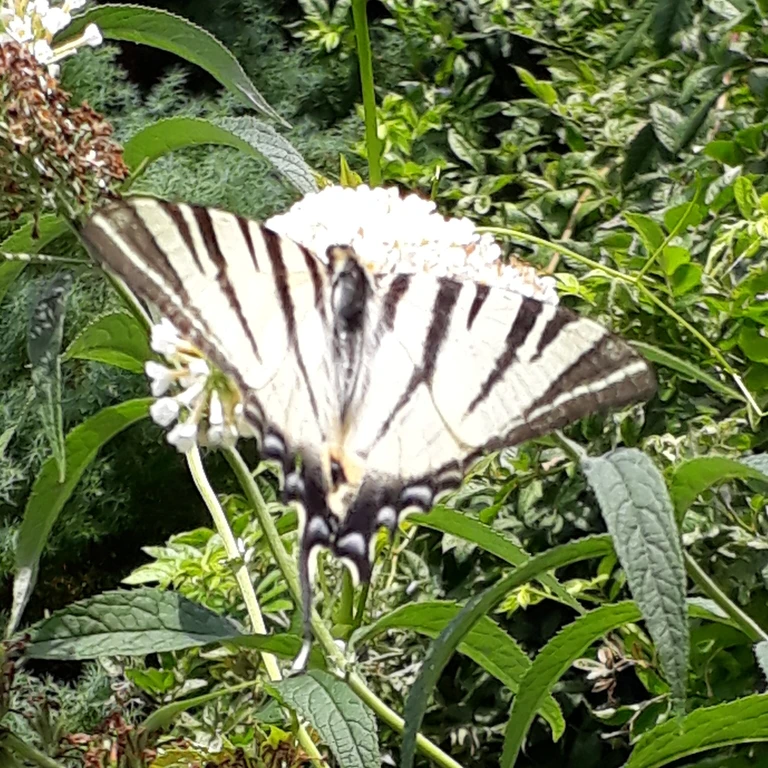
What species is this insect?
Iphiclides podalirius
